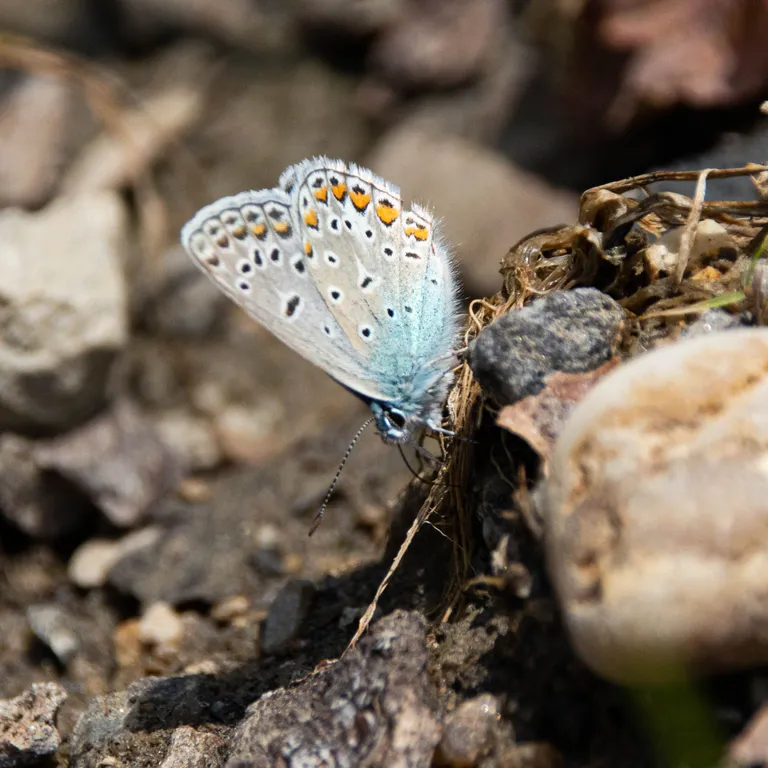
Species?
Polyommatus icarus
